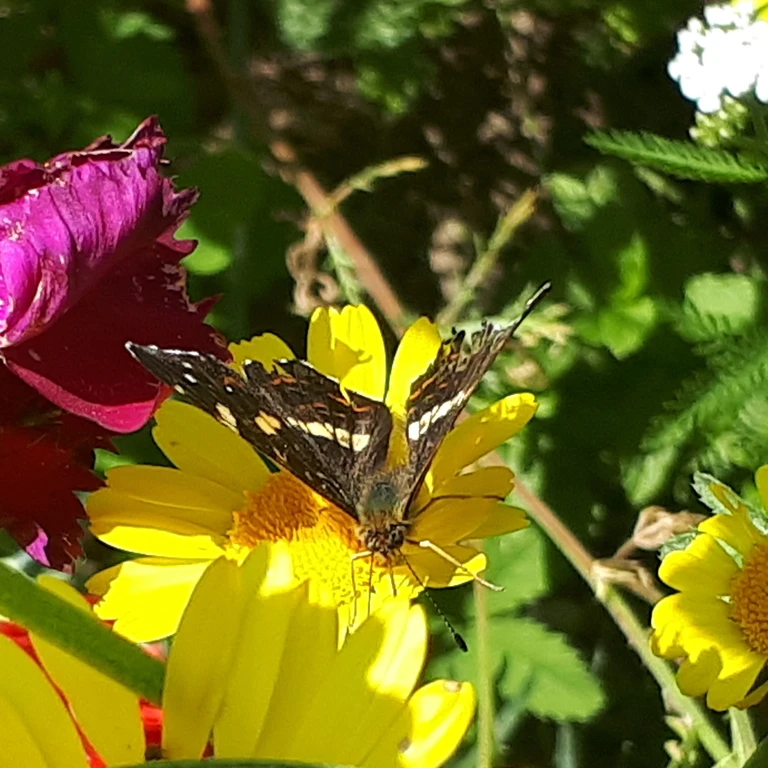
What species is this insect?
Araschnia levana
